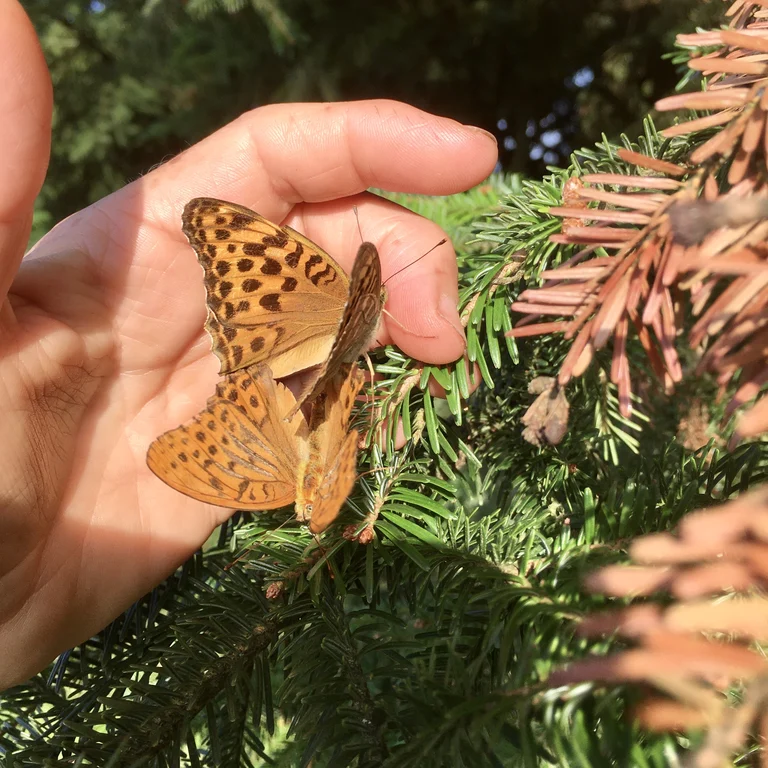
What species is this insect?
Argynnis paphia
